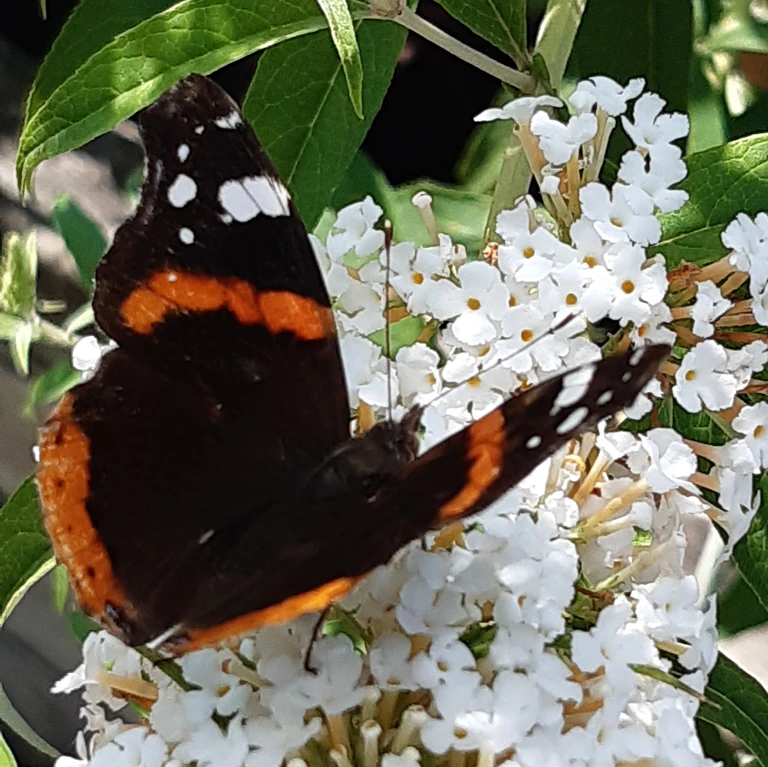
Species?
Vanessa atalanta
